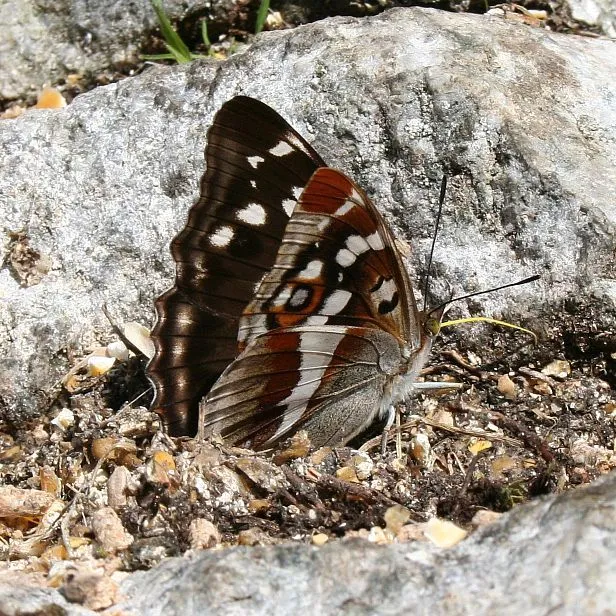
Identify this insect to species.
Apatura iris
